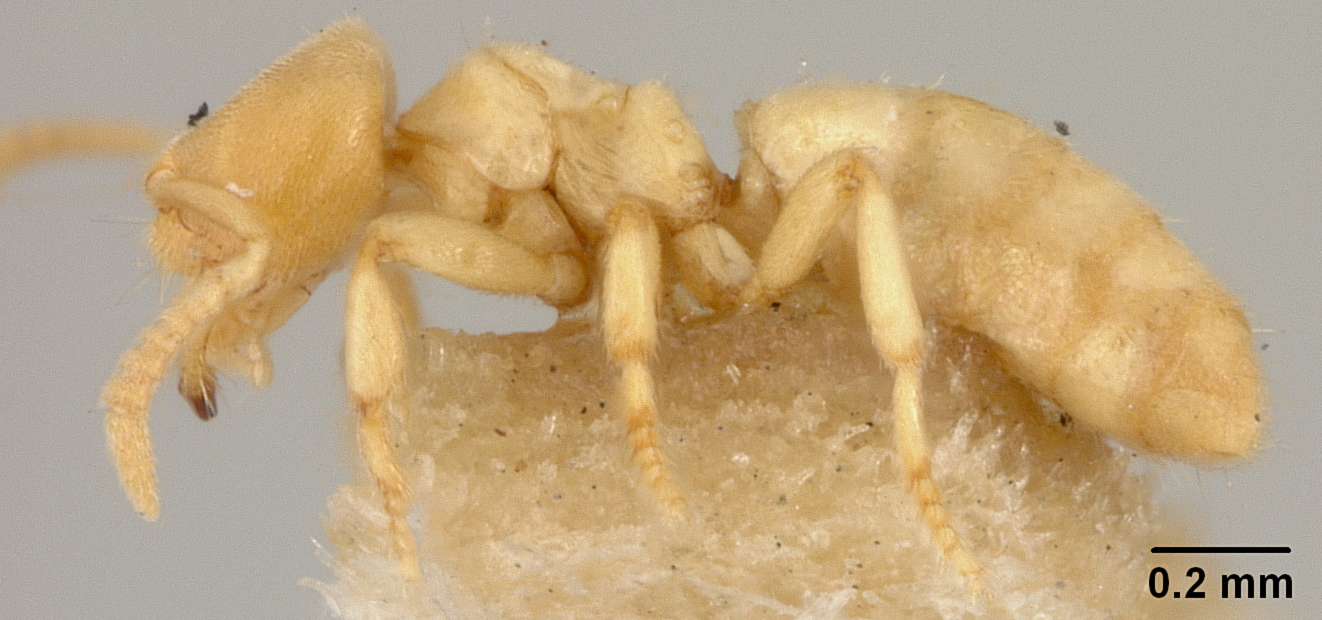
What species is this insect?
Acropyga wheeleri
